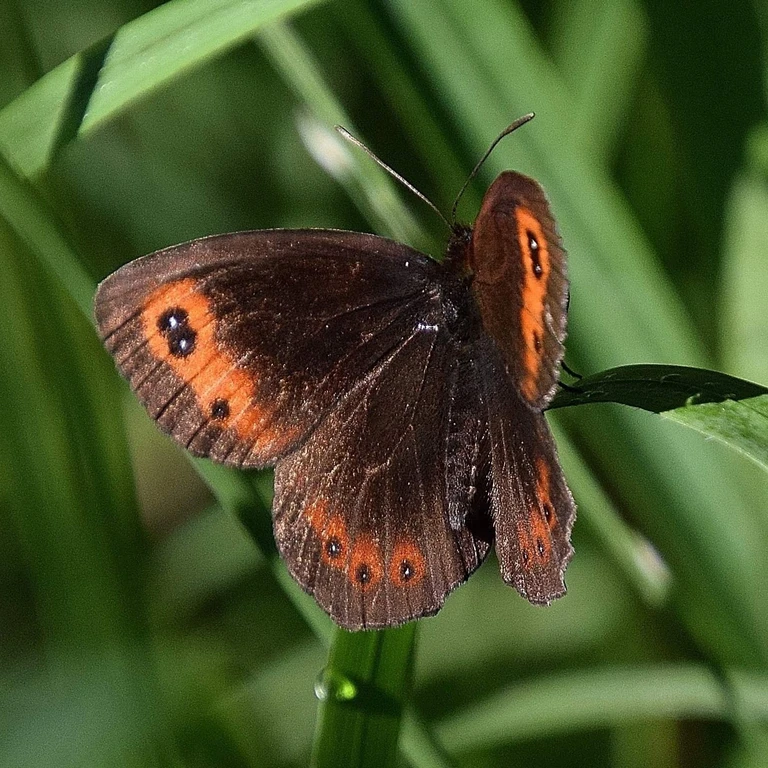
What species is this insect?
Erebia aethiops
